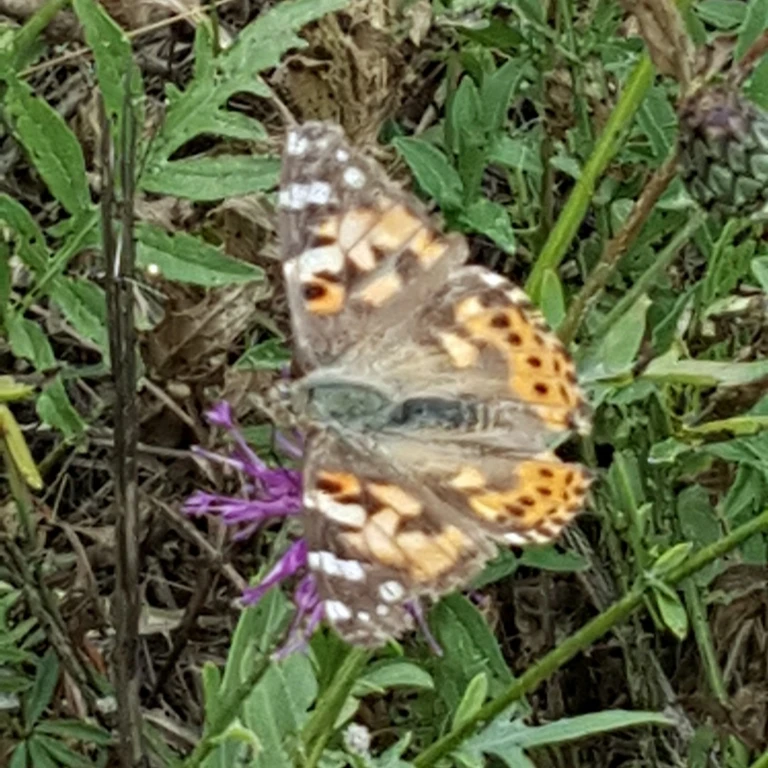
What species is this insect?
Vanessa cardui
